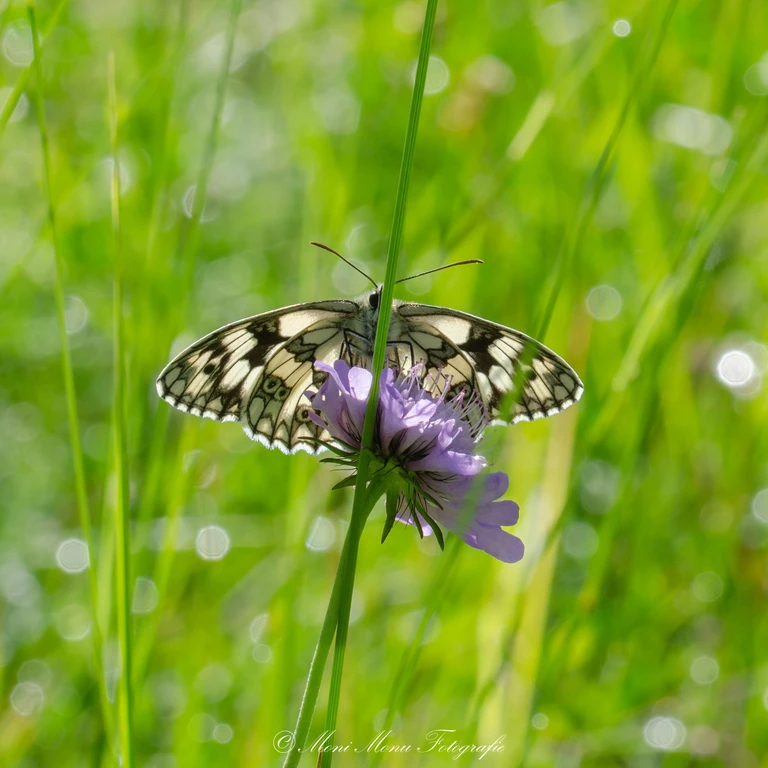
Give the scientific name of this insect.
Melanargia galathea
